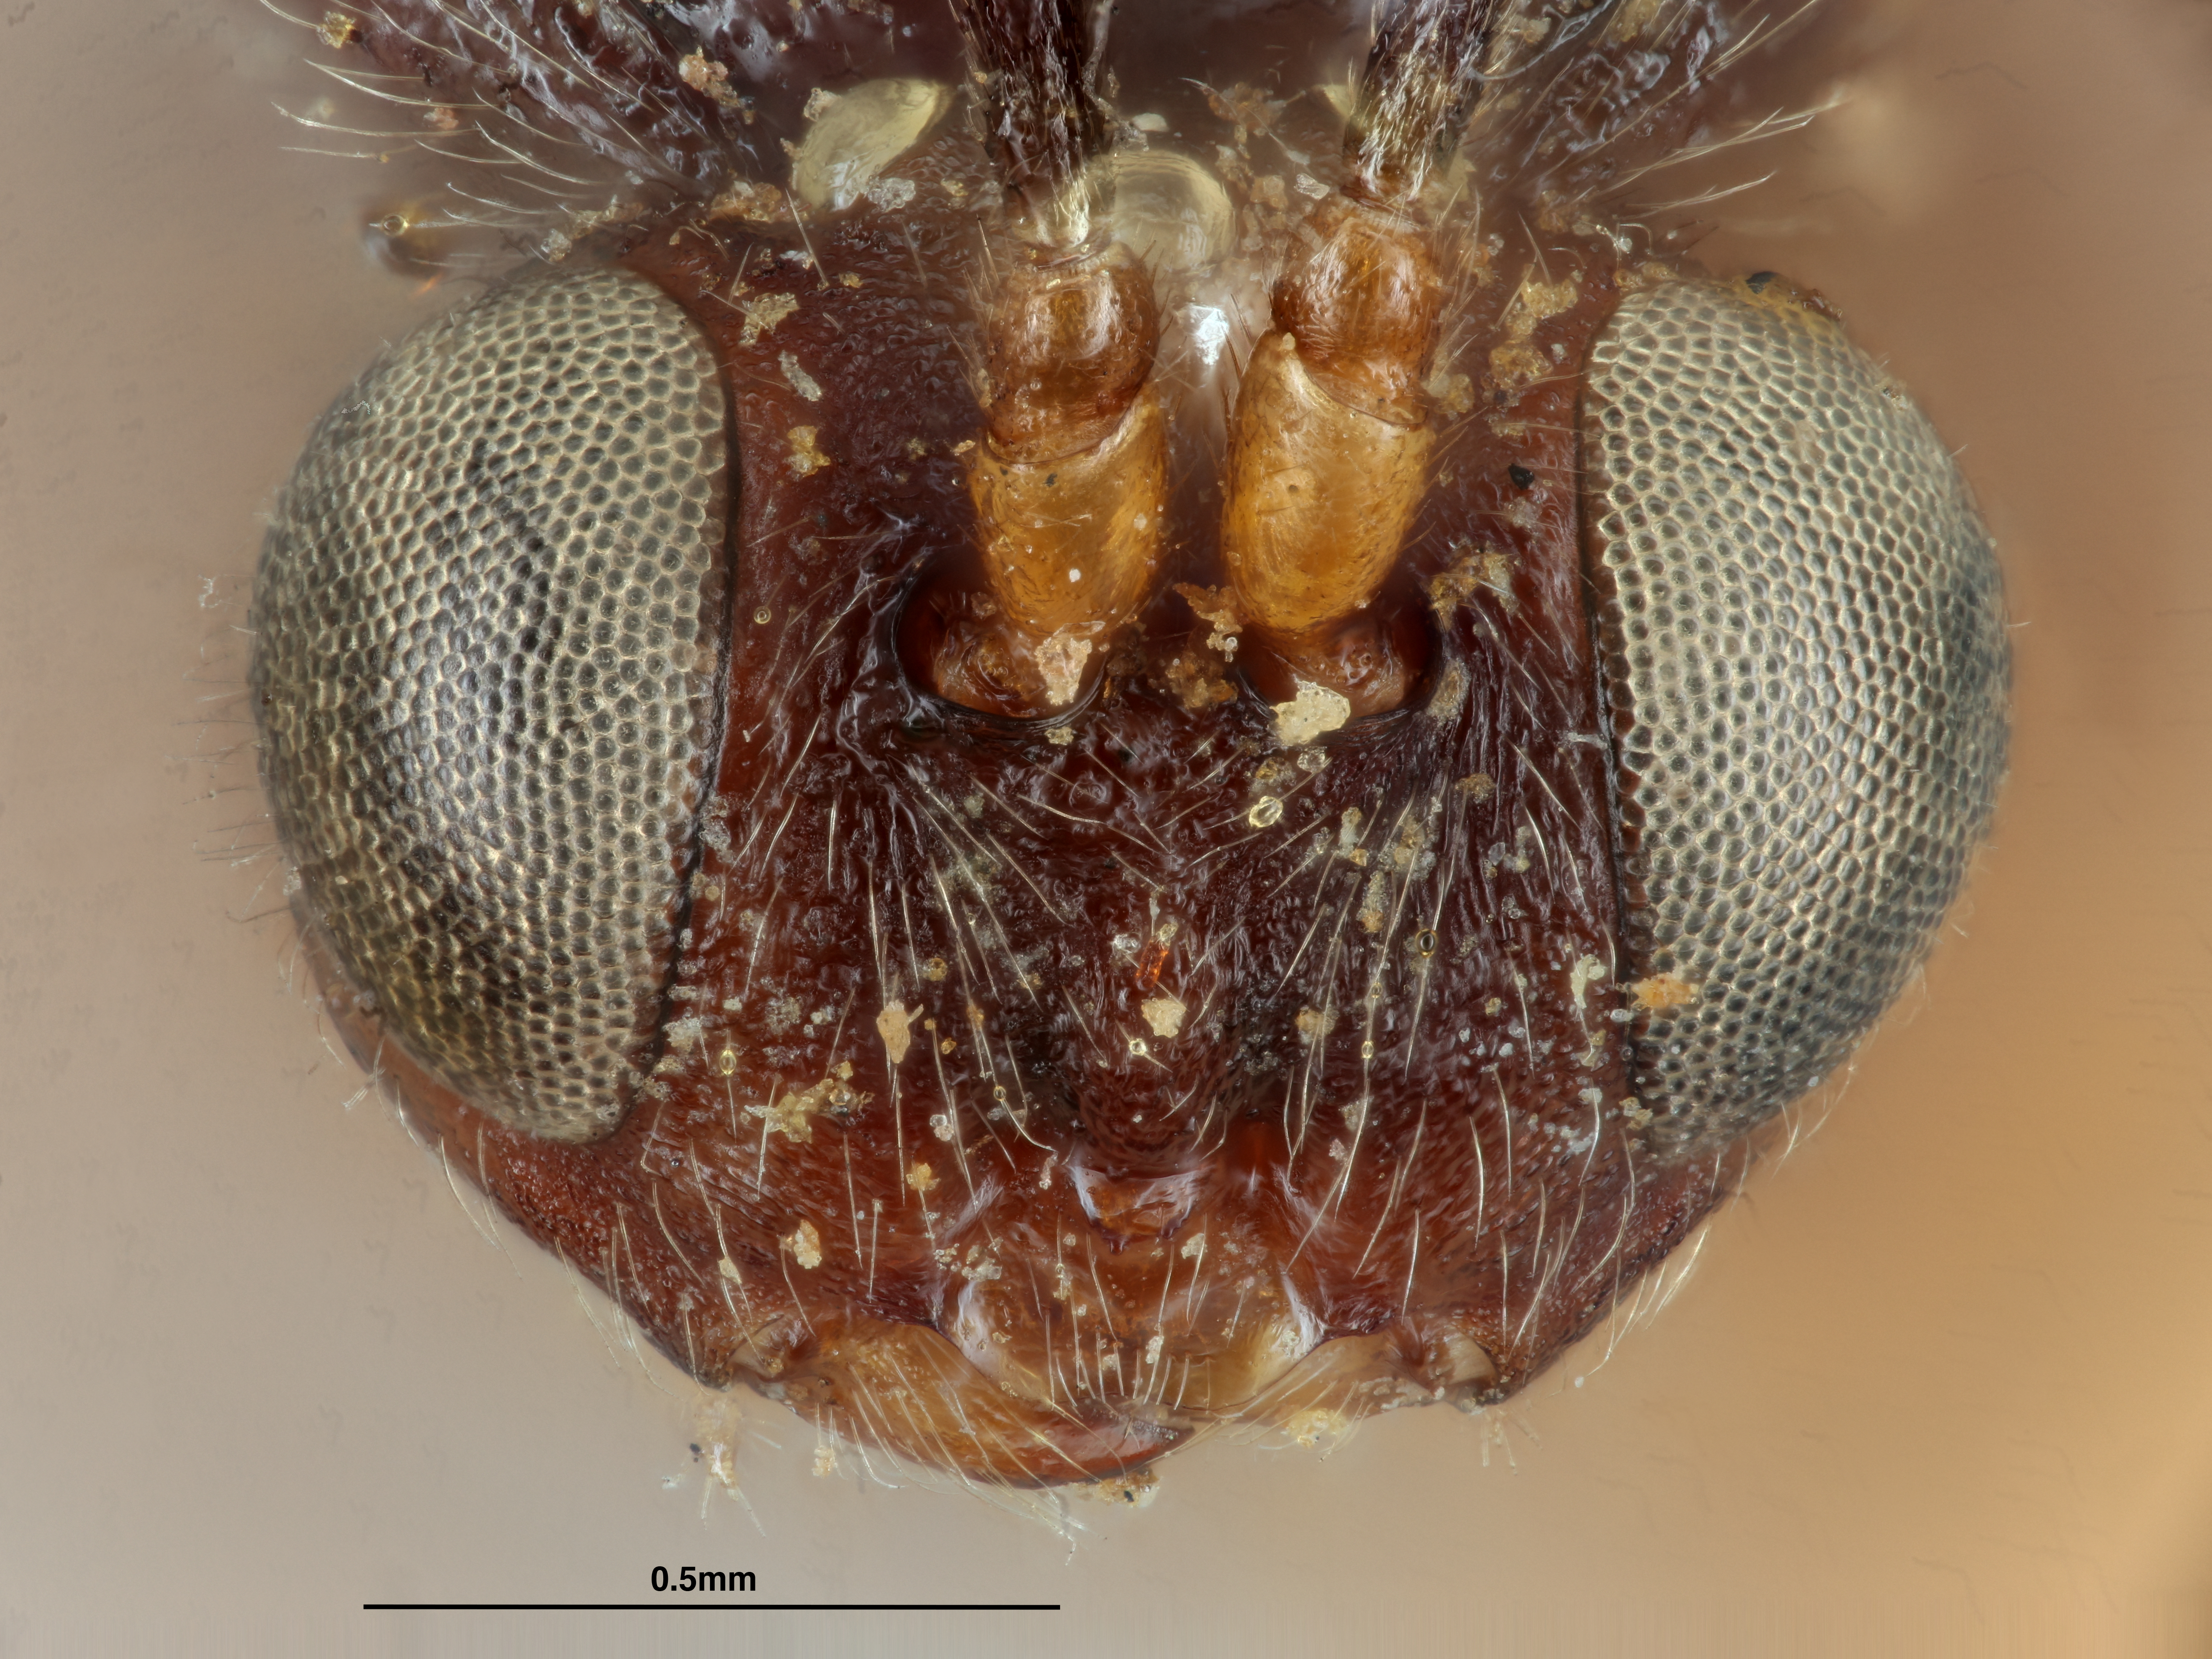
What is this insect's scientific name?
Biorhiza ocala
